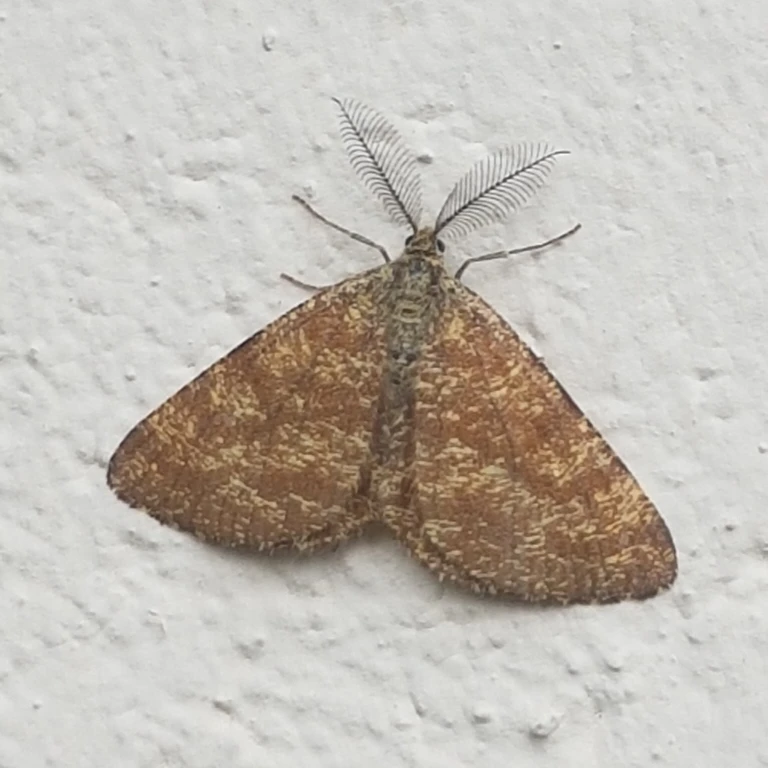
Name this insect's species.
Ematurga atomaria
